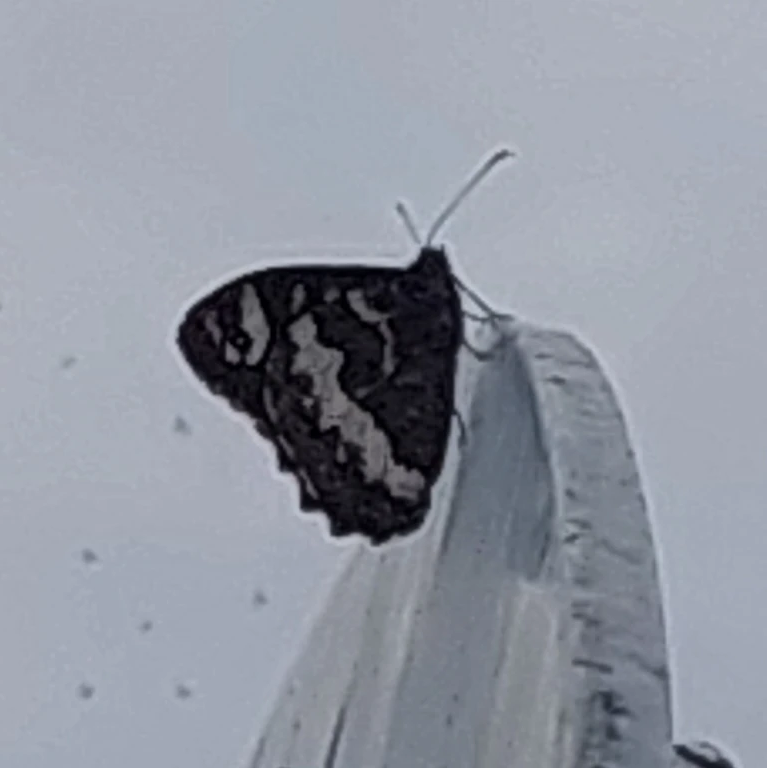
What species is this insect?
Brintesia circe
